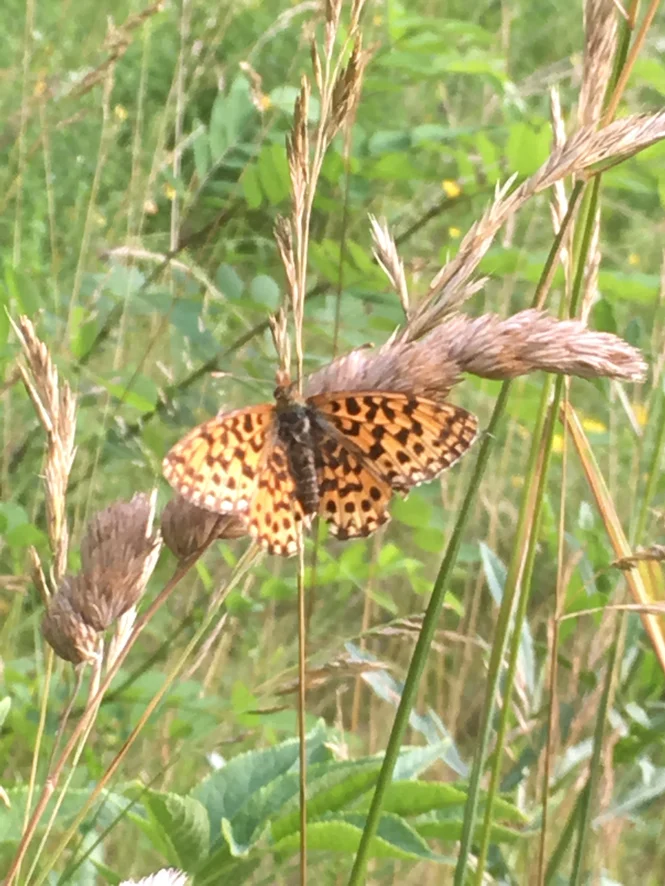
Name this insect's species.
Boloria dia
